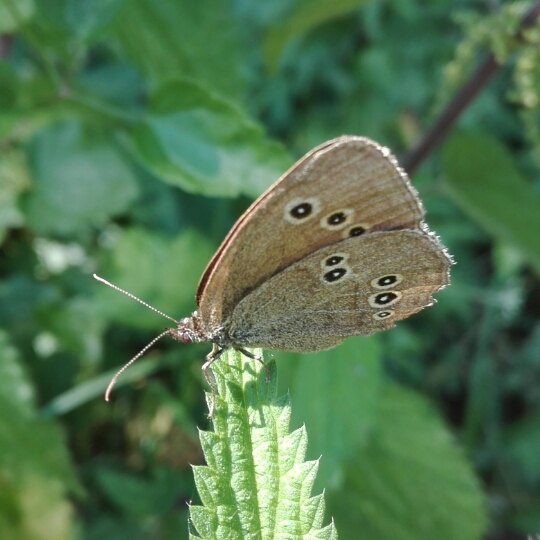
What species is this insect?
Aphantopus hyperantus
